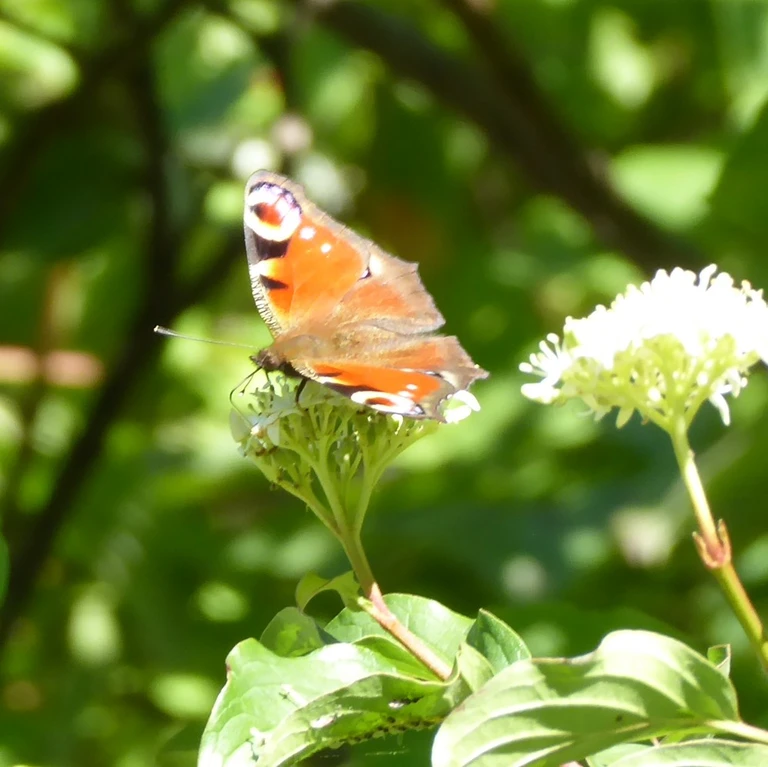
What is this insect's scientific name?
Aglais io
